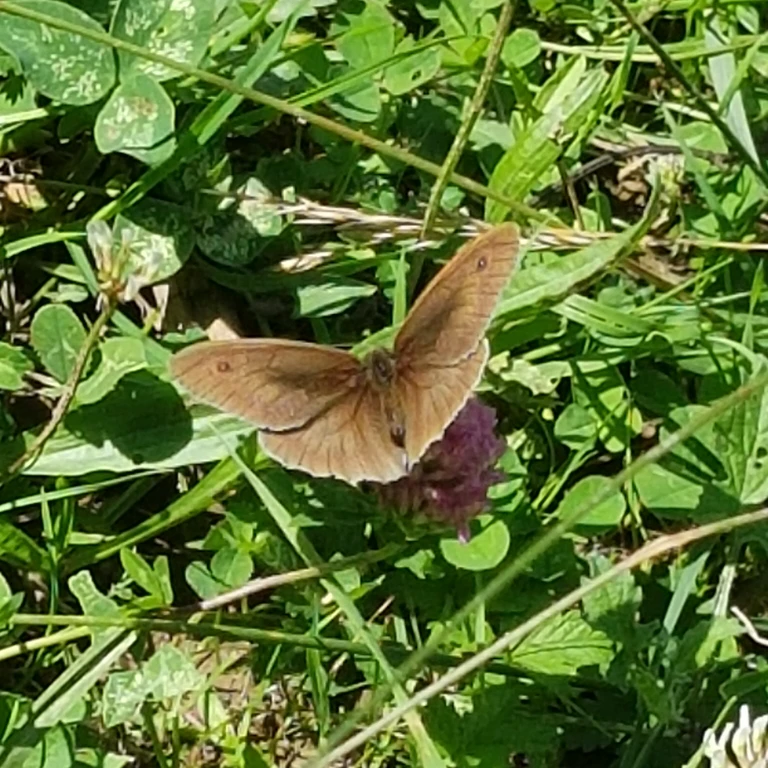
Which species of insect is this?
Maniola jurtina
